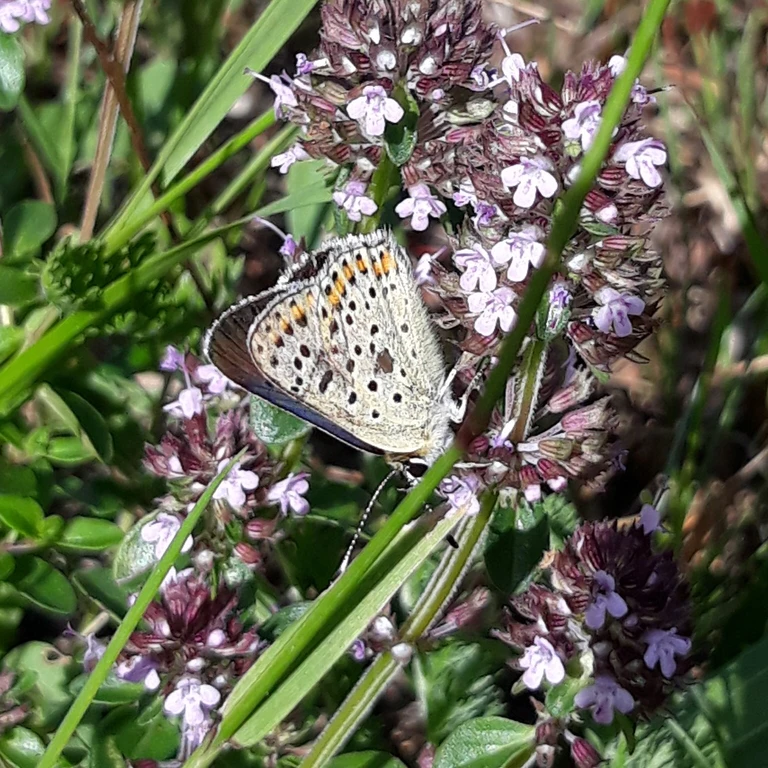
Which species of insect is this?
Lycaena tityrus (also Loweia tityrus)
